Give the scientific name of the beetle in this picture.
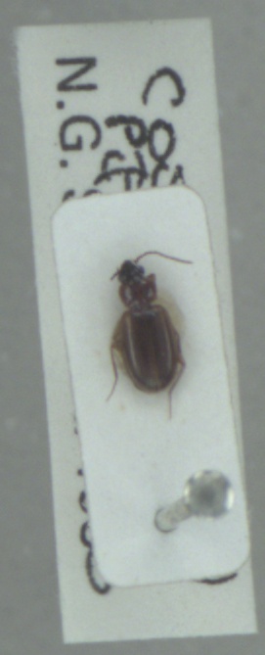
Trechus quadristriatus
